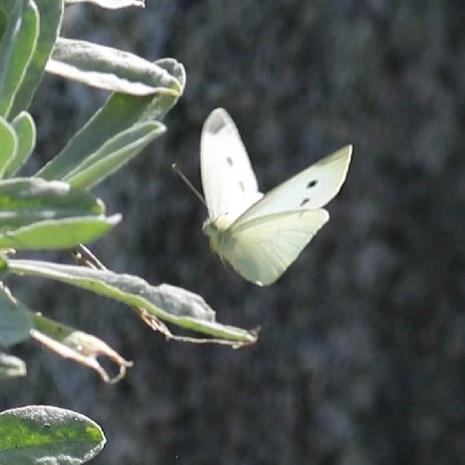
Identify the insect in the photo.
Pieris rapae
